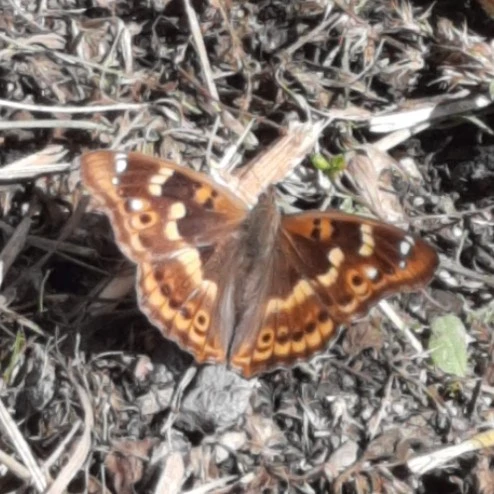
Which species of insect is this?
Apatura ilia
